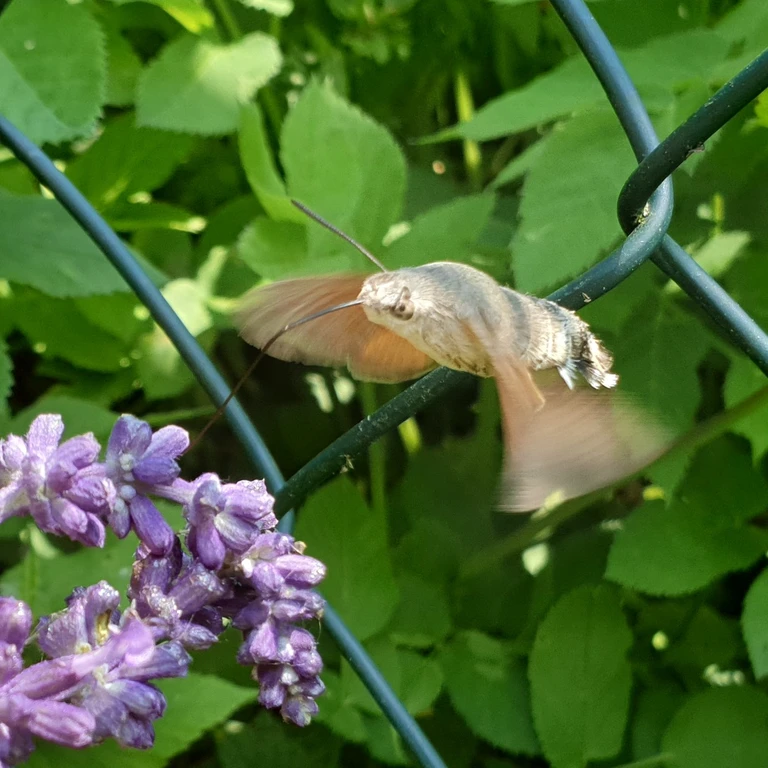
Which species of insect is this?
Macroglossum stellatarum
